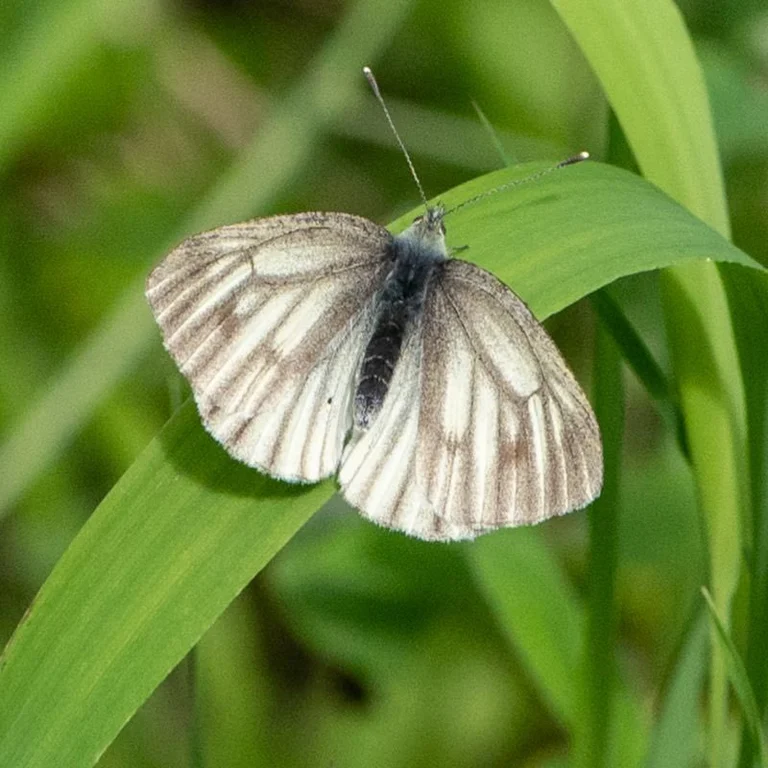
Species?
Pieris bryoniae
